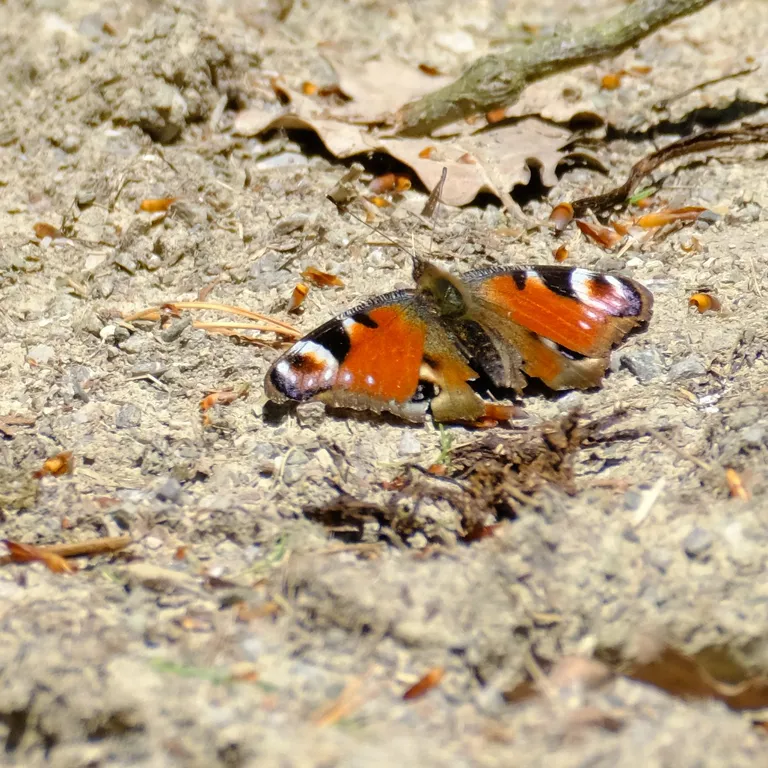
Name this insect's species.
Aglais io
